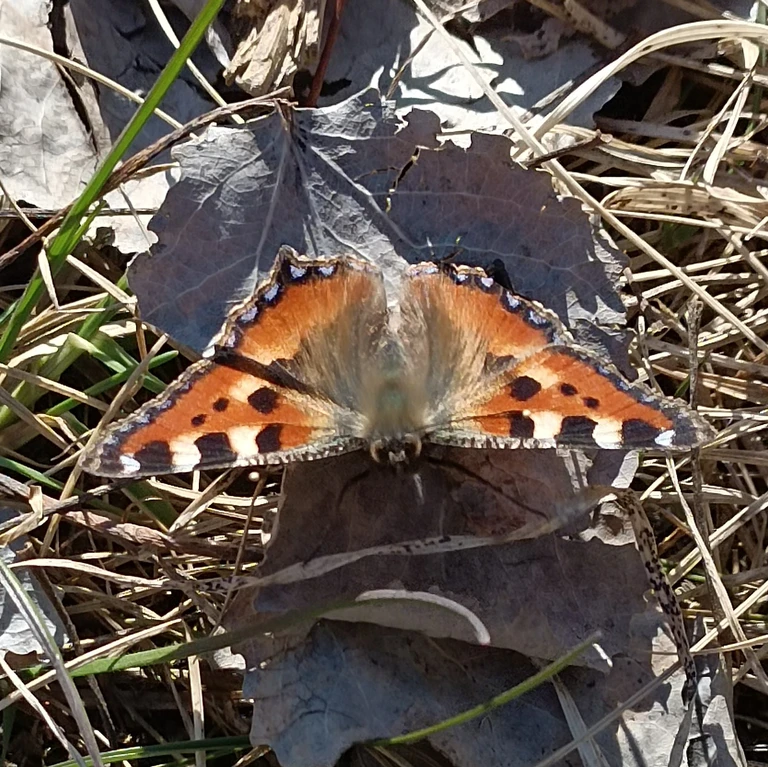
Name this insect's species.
Aglais urticae
